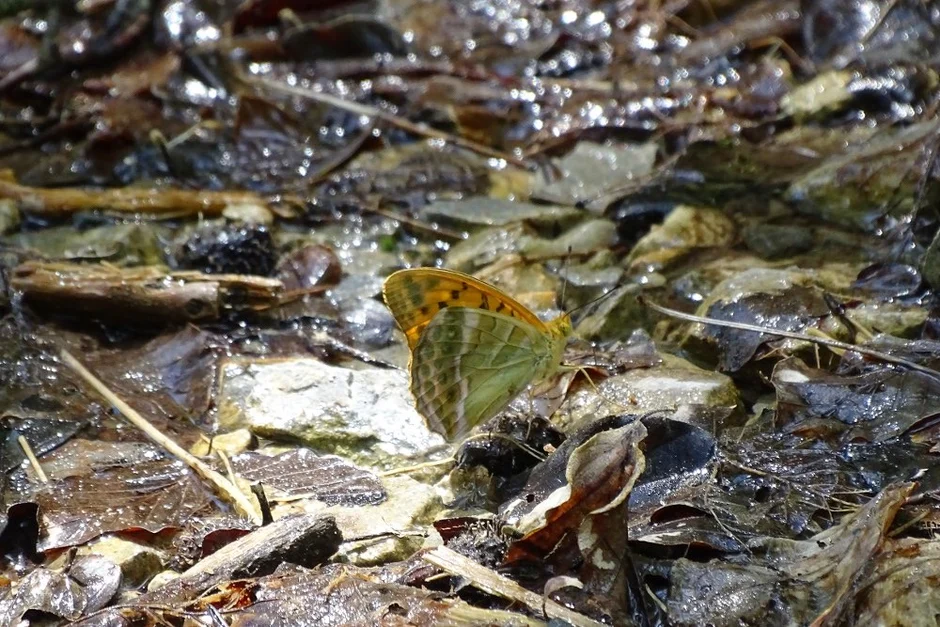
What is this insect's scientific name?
Argynnis paphia
